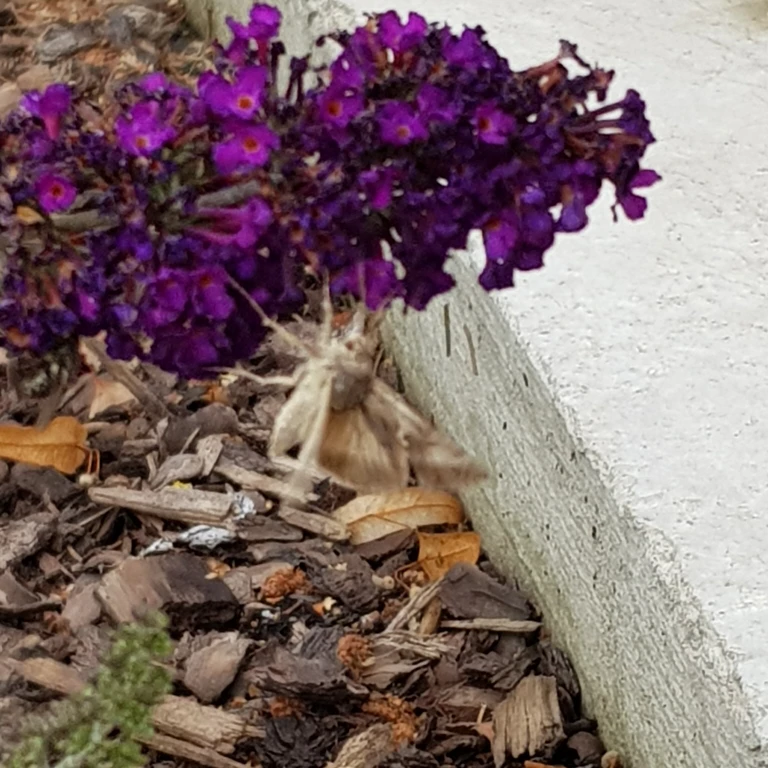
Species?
Autographa gamma
